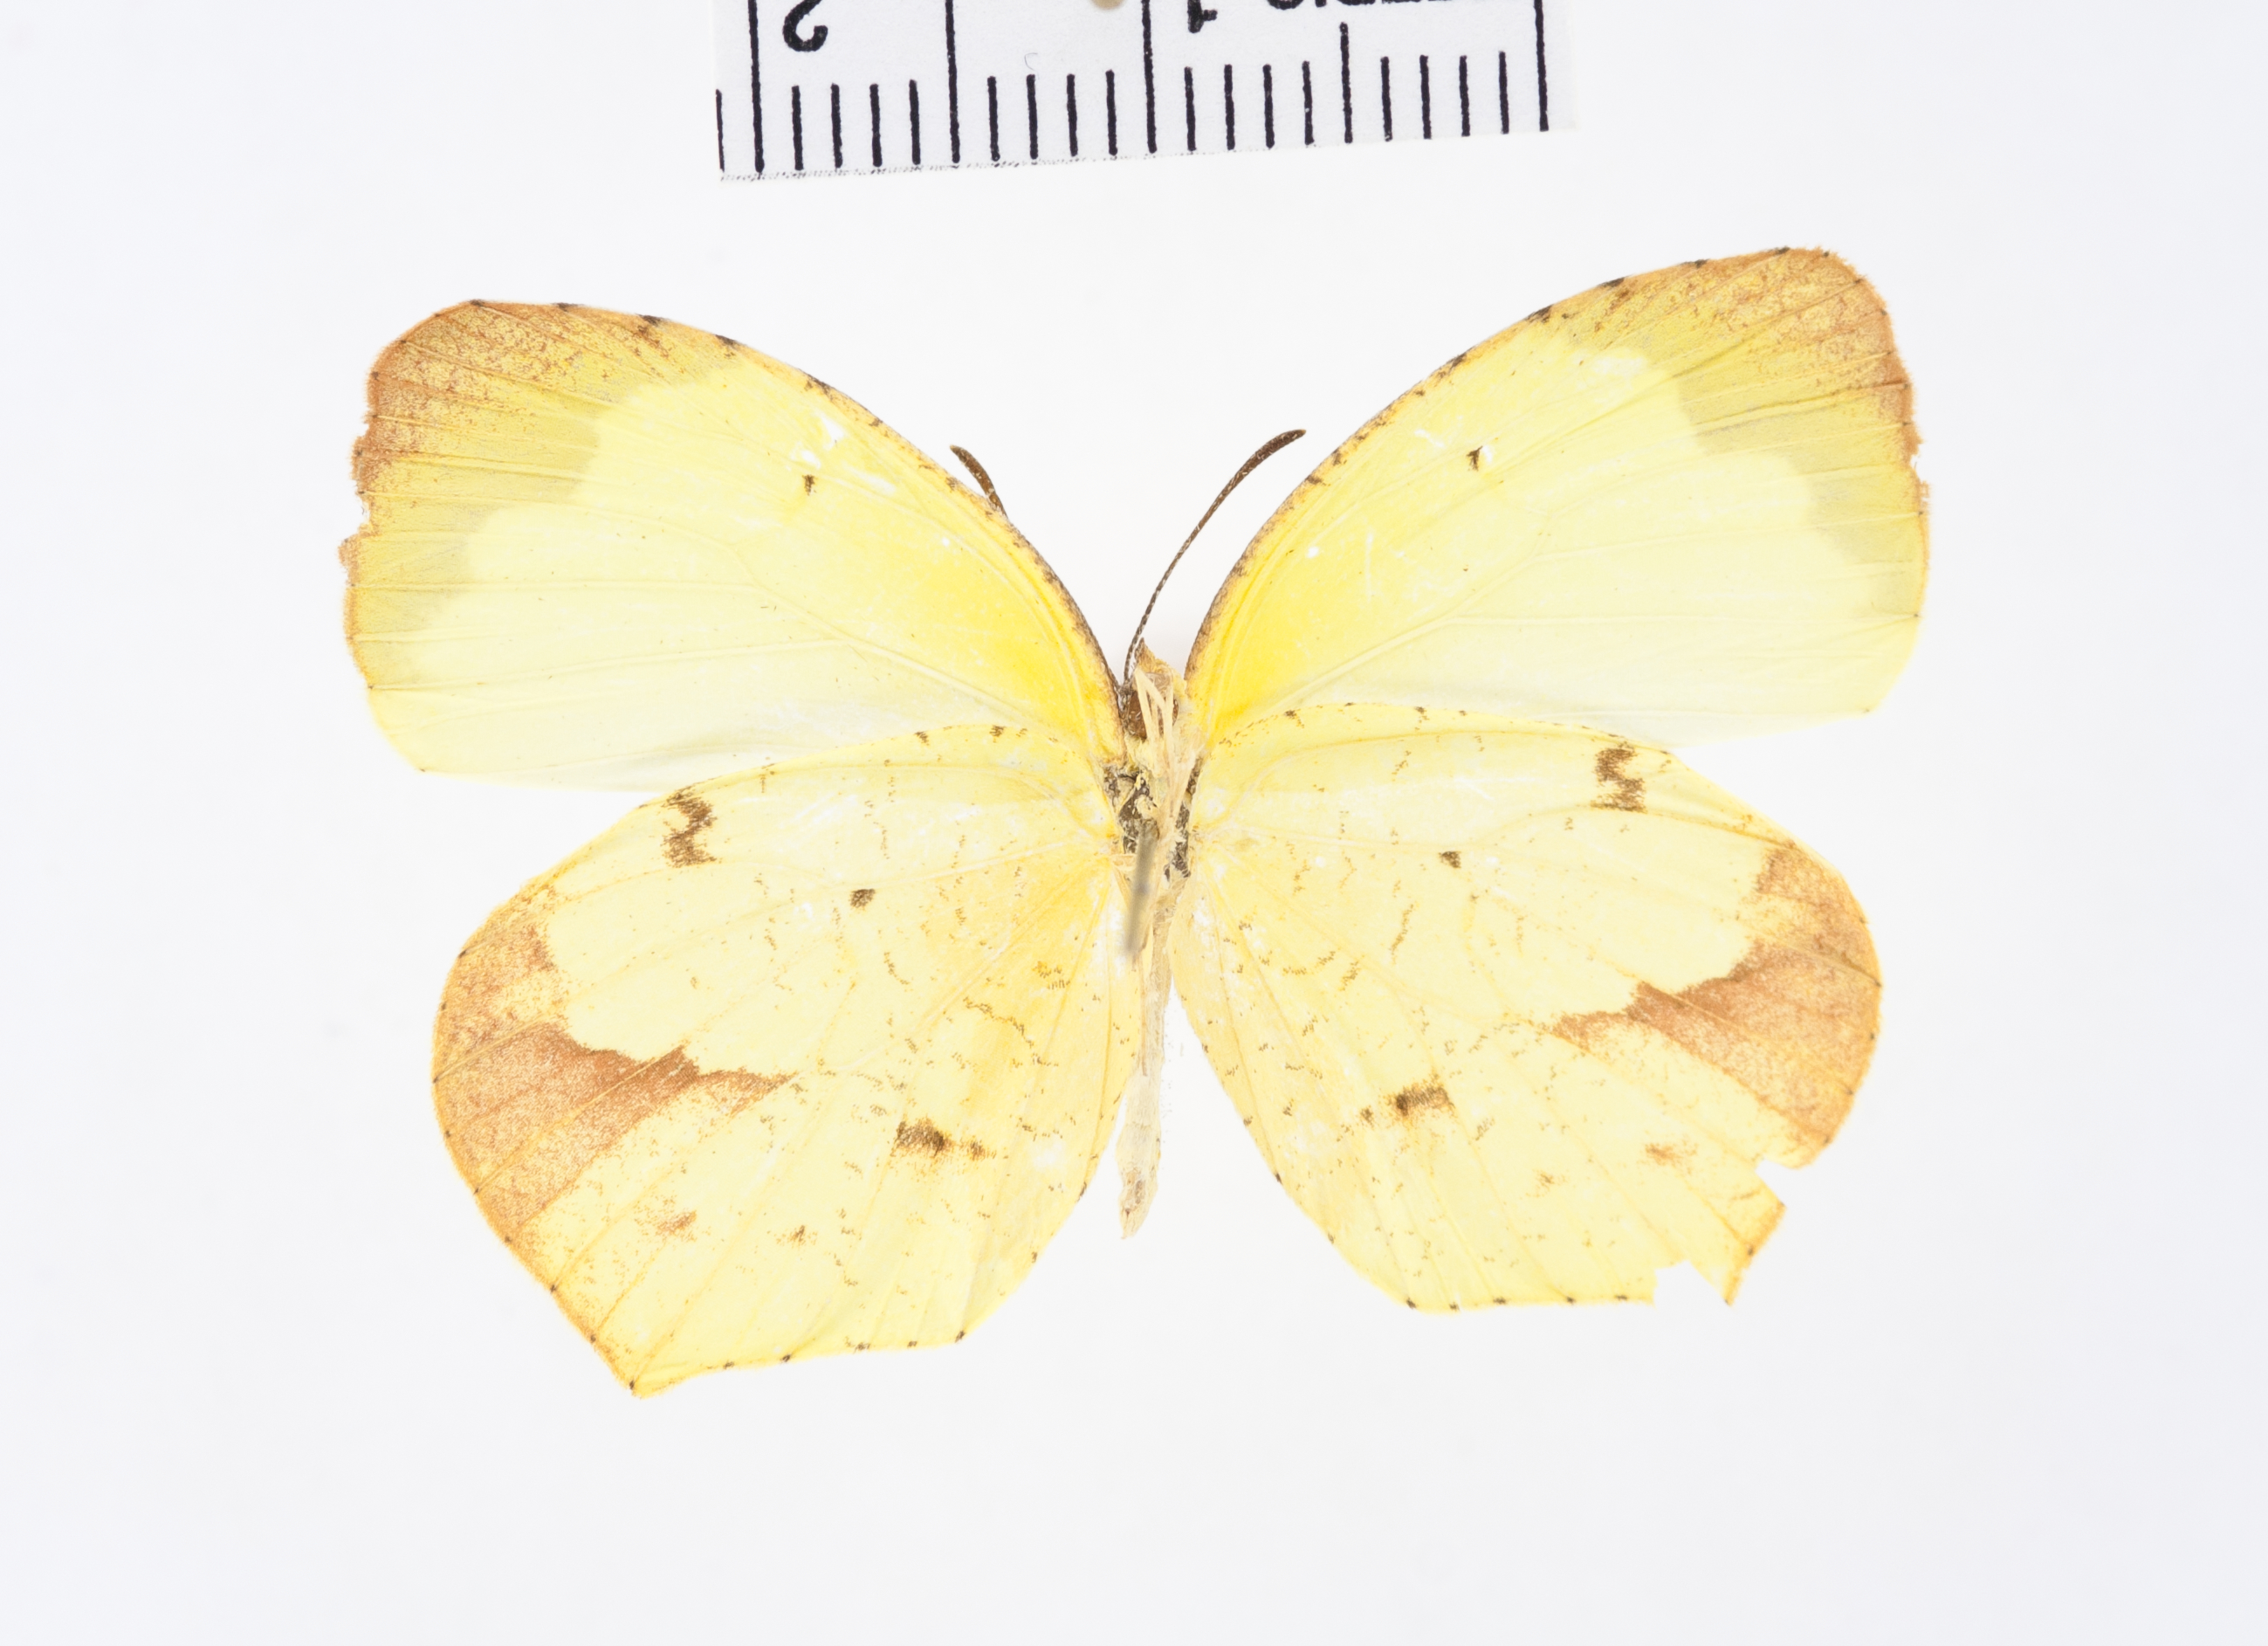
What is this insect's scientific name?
Eurema arbela
